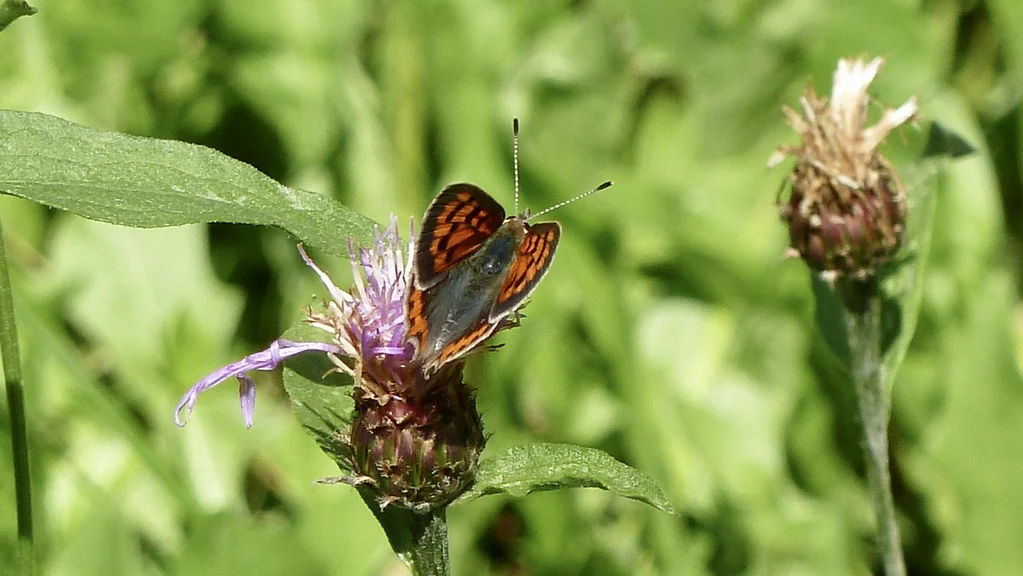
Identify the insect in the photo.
Lycaena phlaeas
